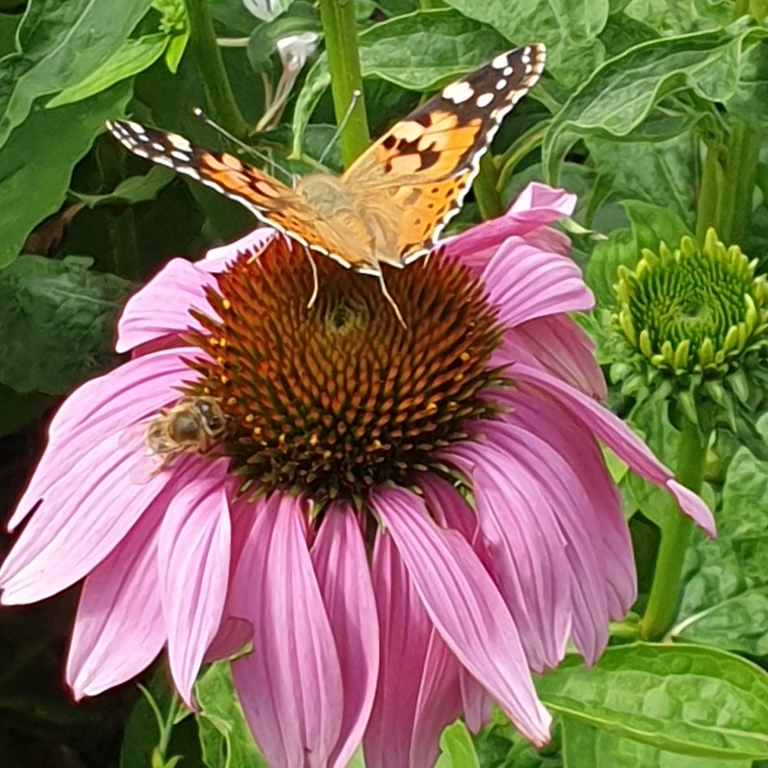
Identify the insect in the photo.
Vanessa cardui
